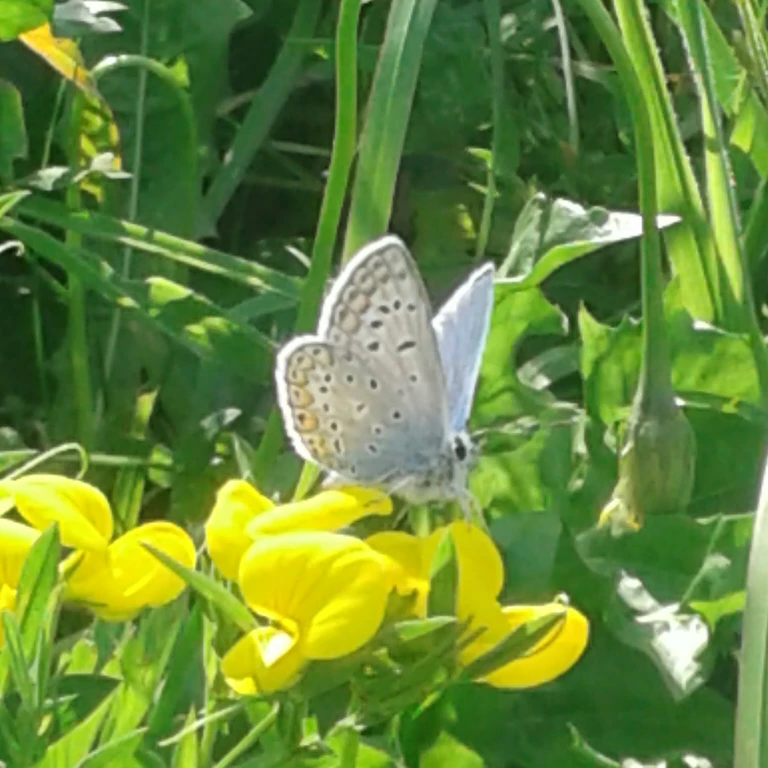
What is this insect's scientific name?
Polyommatus icarus
